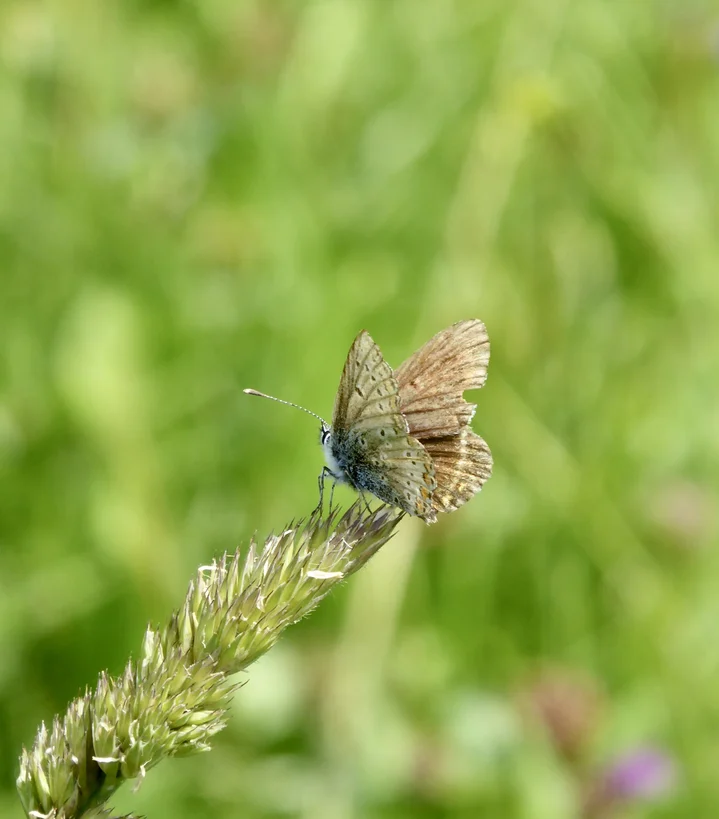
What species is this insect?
Aricia agestis/artaxerxes
